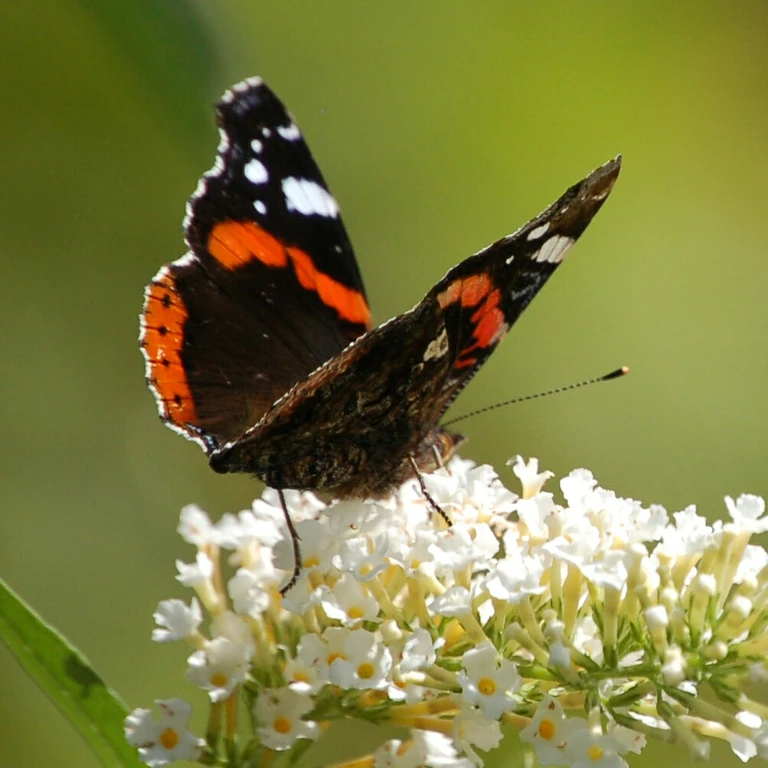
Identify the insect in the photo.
Vanessa atalanta
